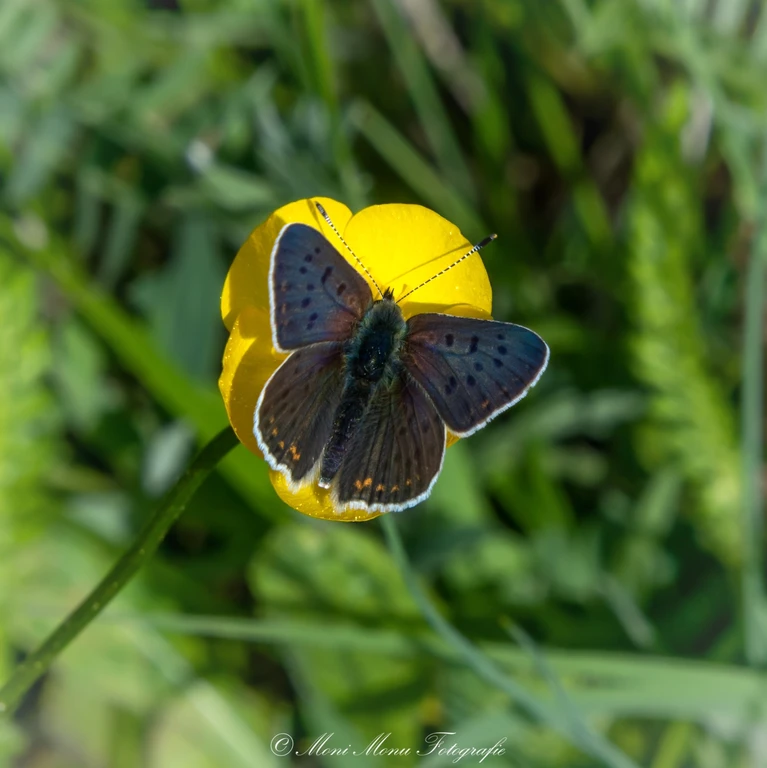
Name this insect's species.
Lycaena tityrus (also Loweia tityrus)
